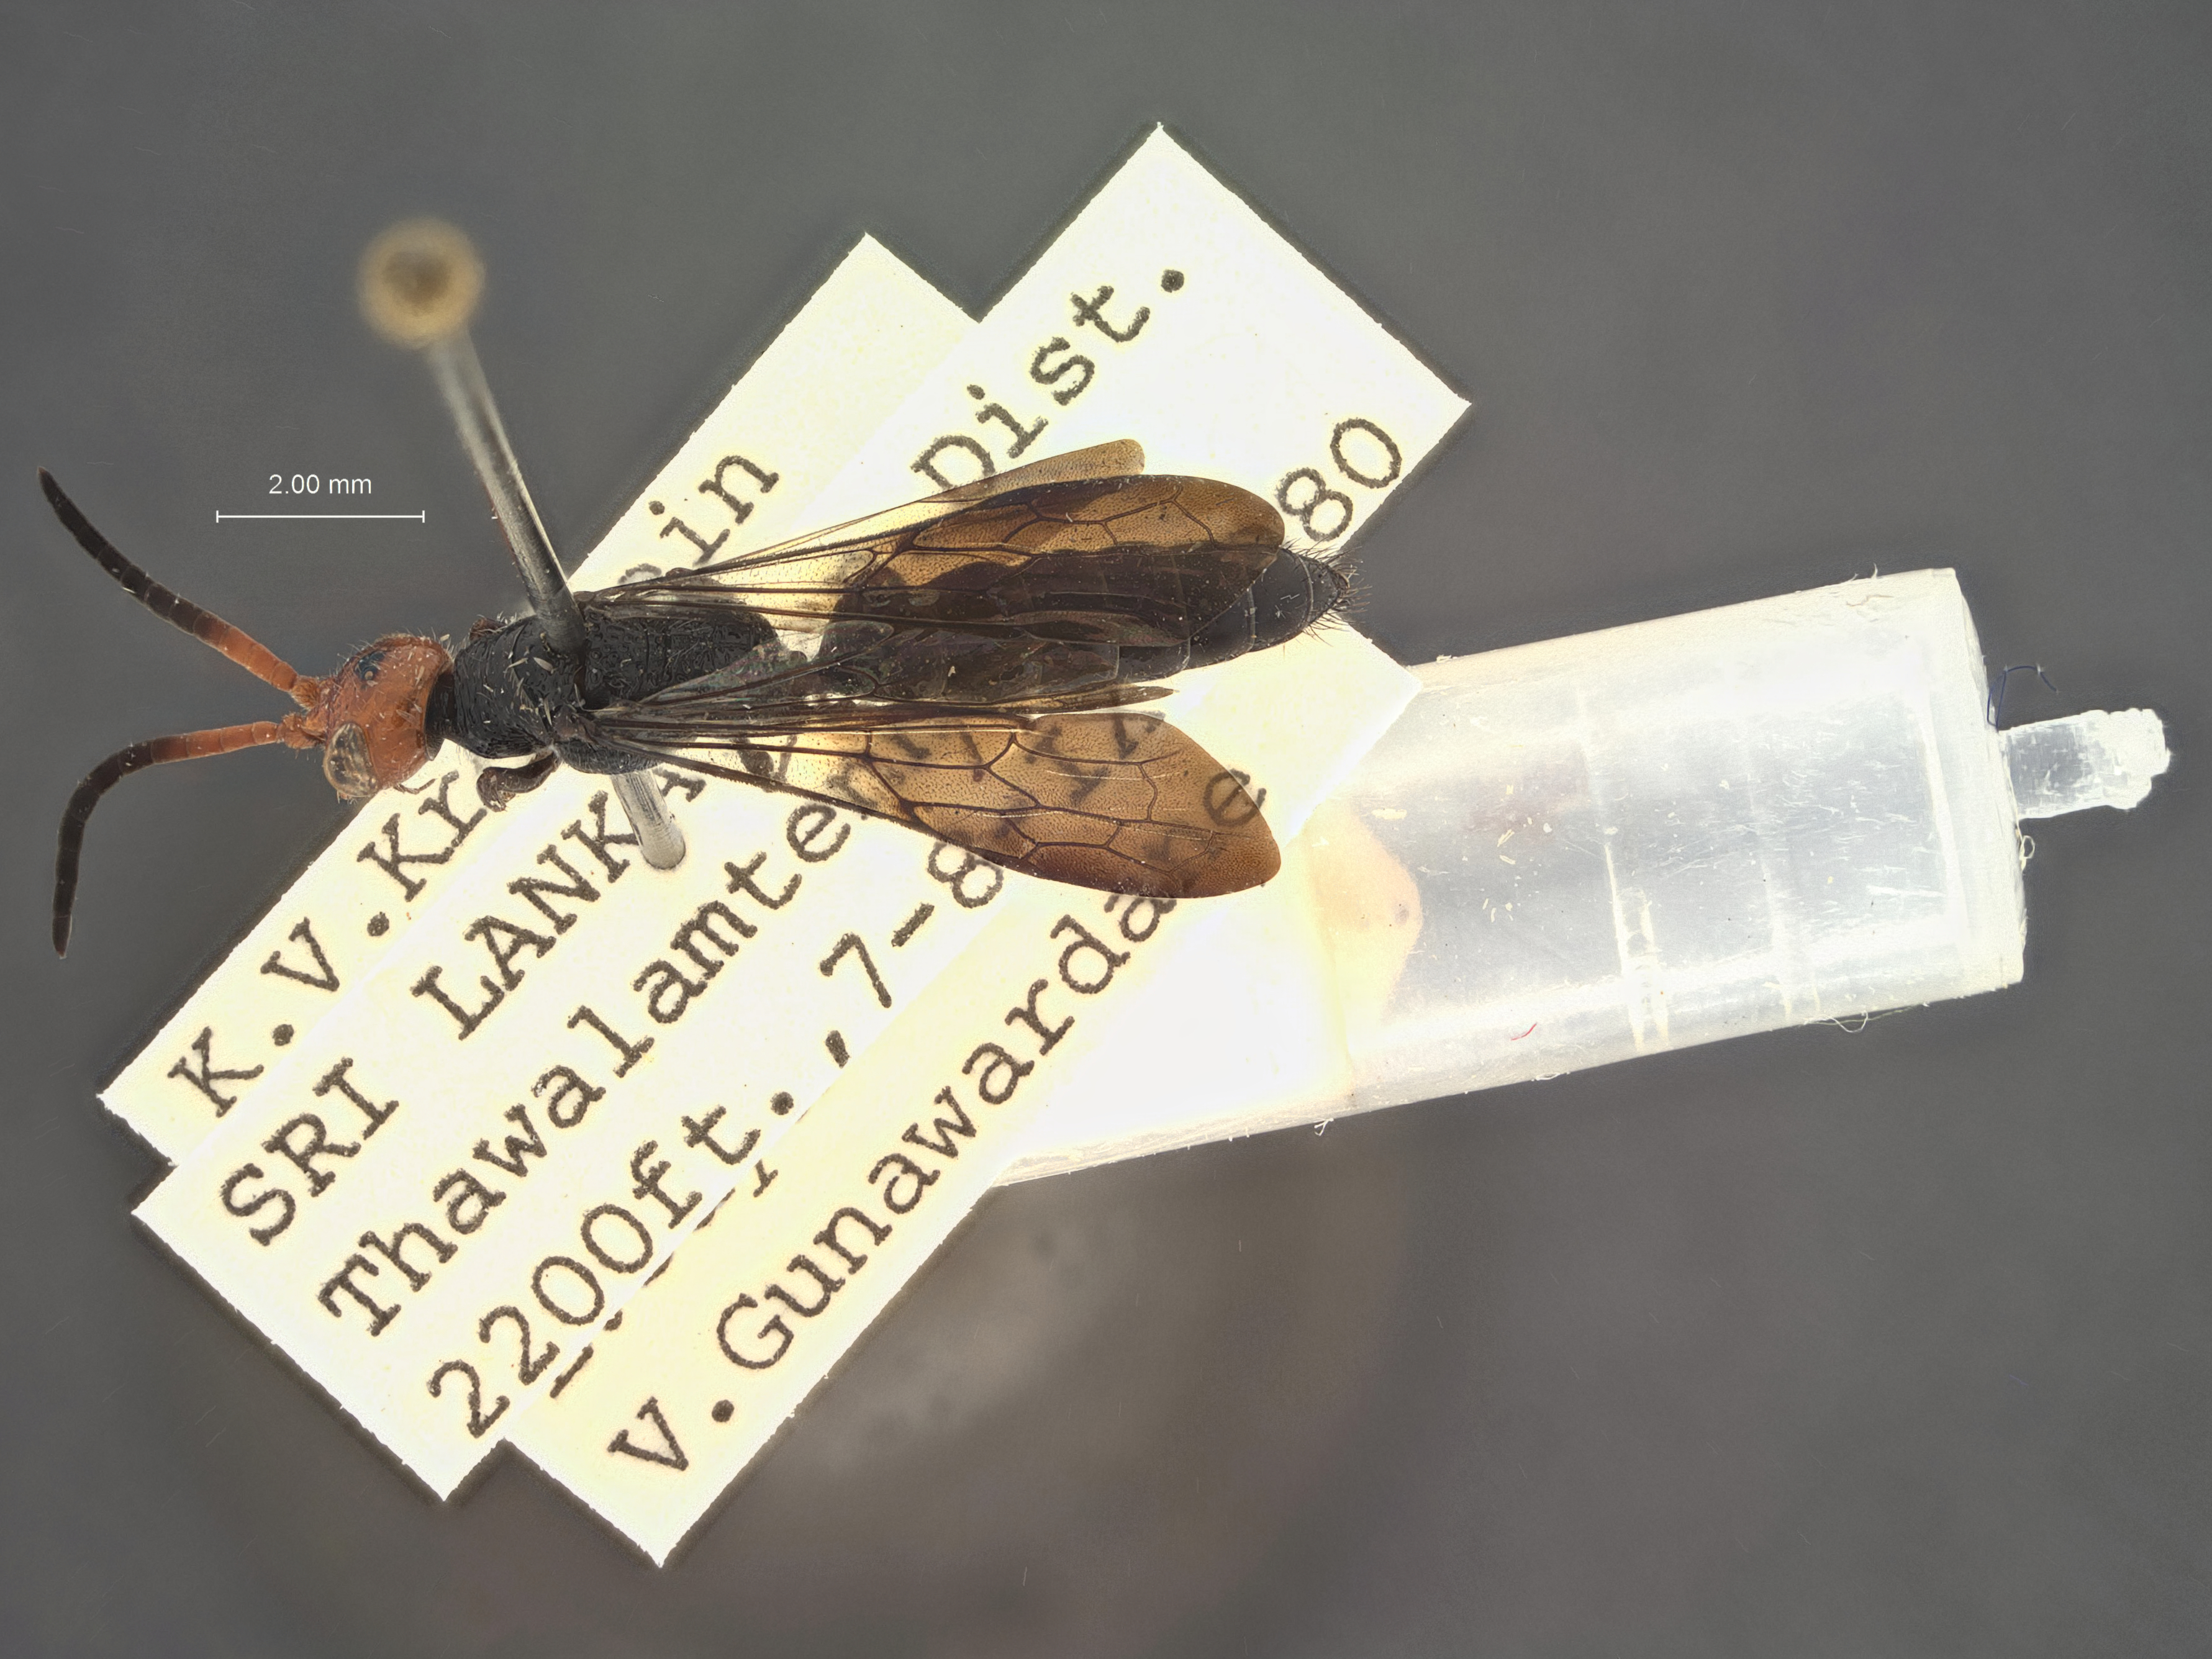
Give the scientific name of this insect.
Hylomesa anomala
